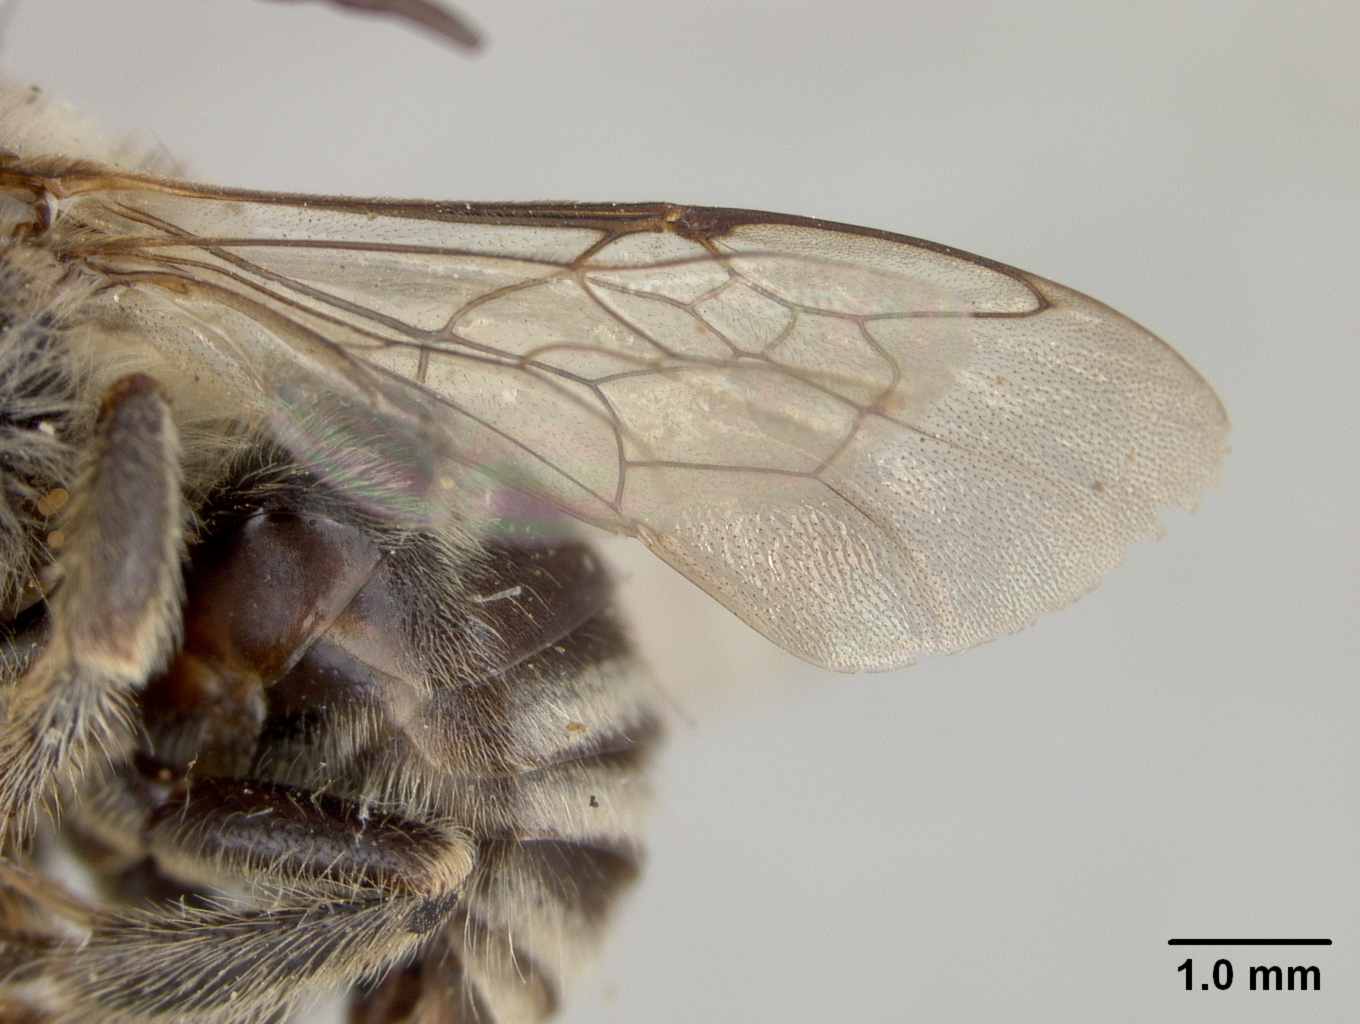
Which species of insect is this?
Xenoglossodes citrullina
